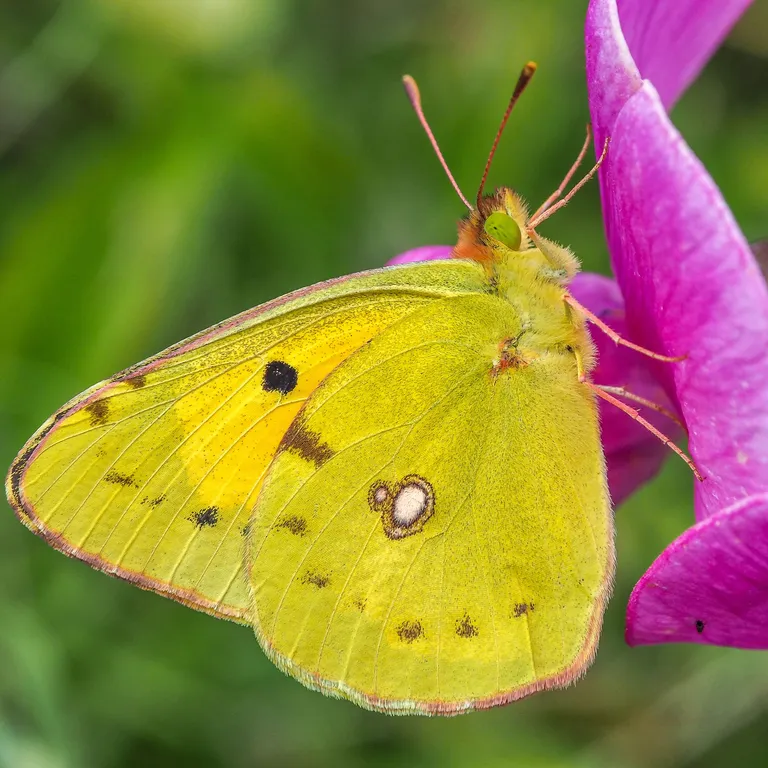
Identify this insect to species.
Colias croceus
